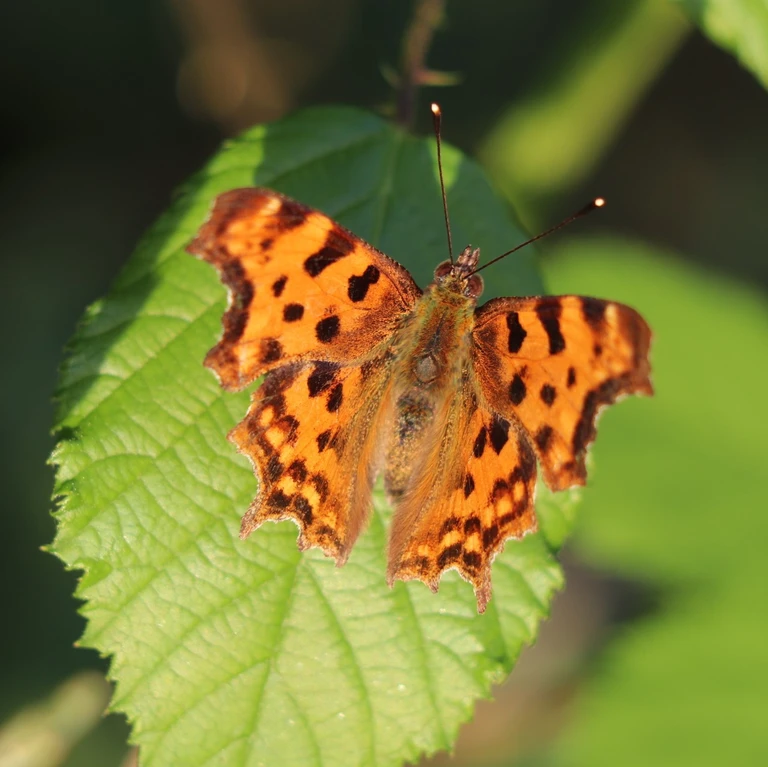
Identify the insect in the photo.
Polygonia c-album
